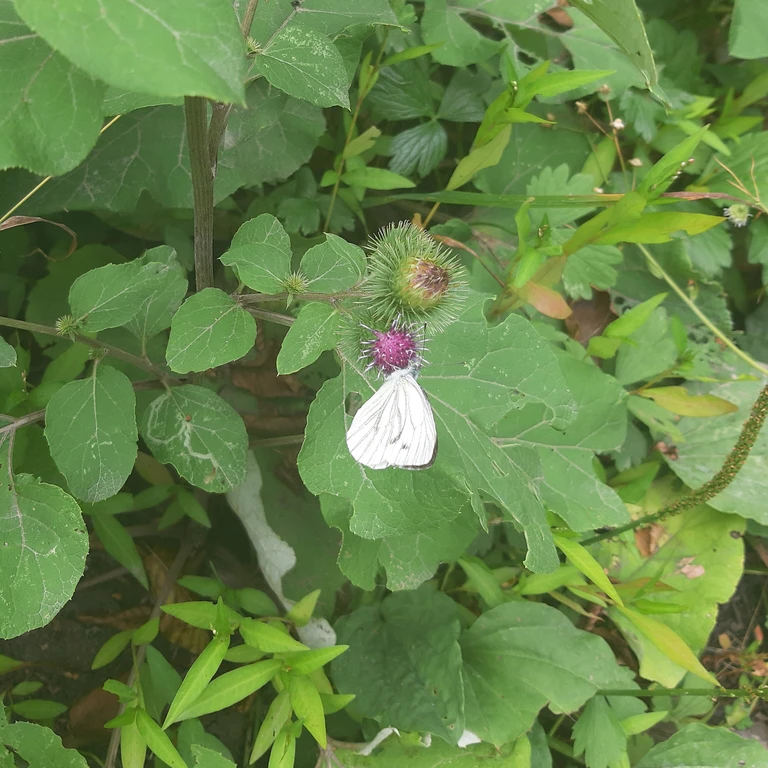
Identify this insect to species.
Pieris napi
